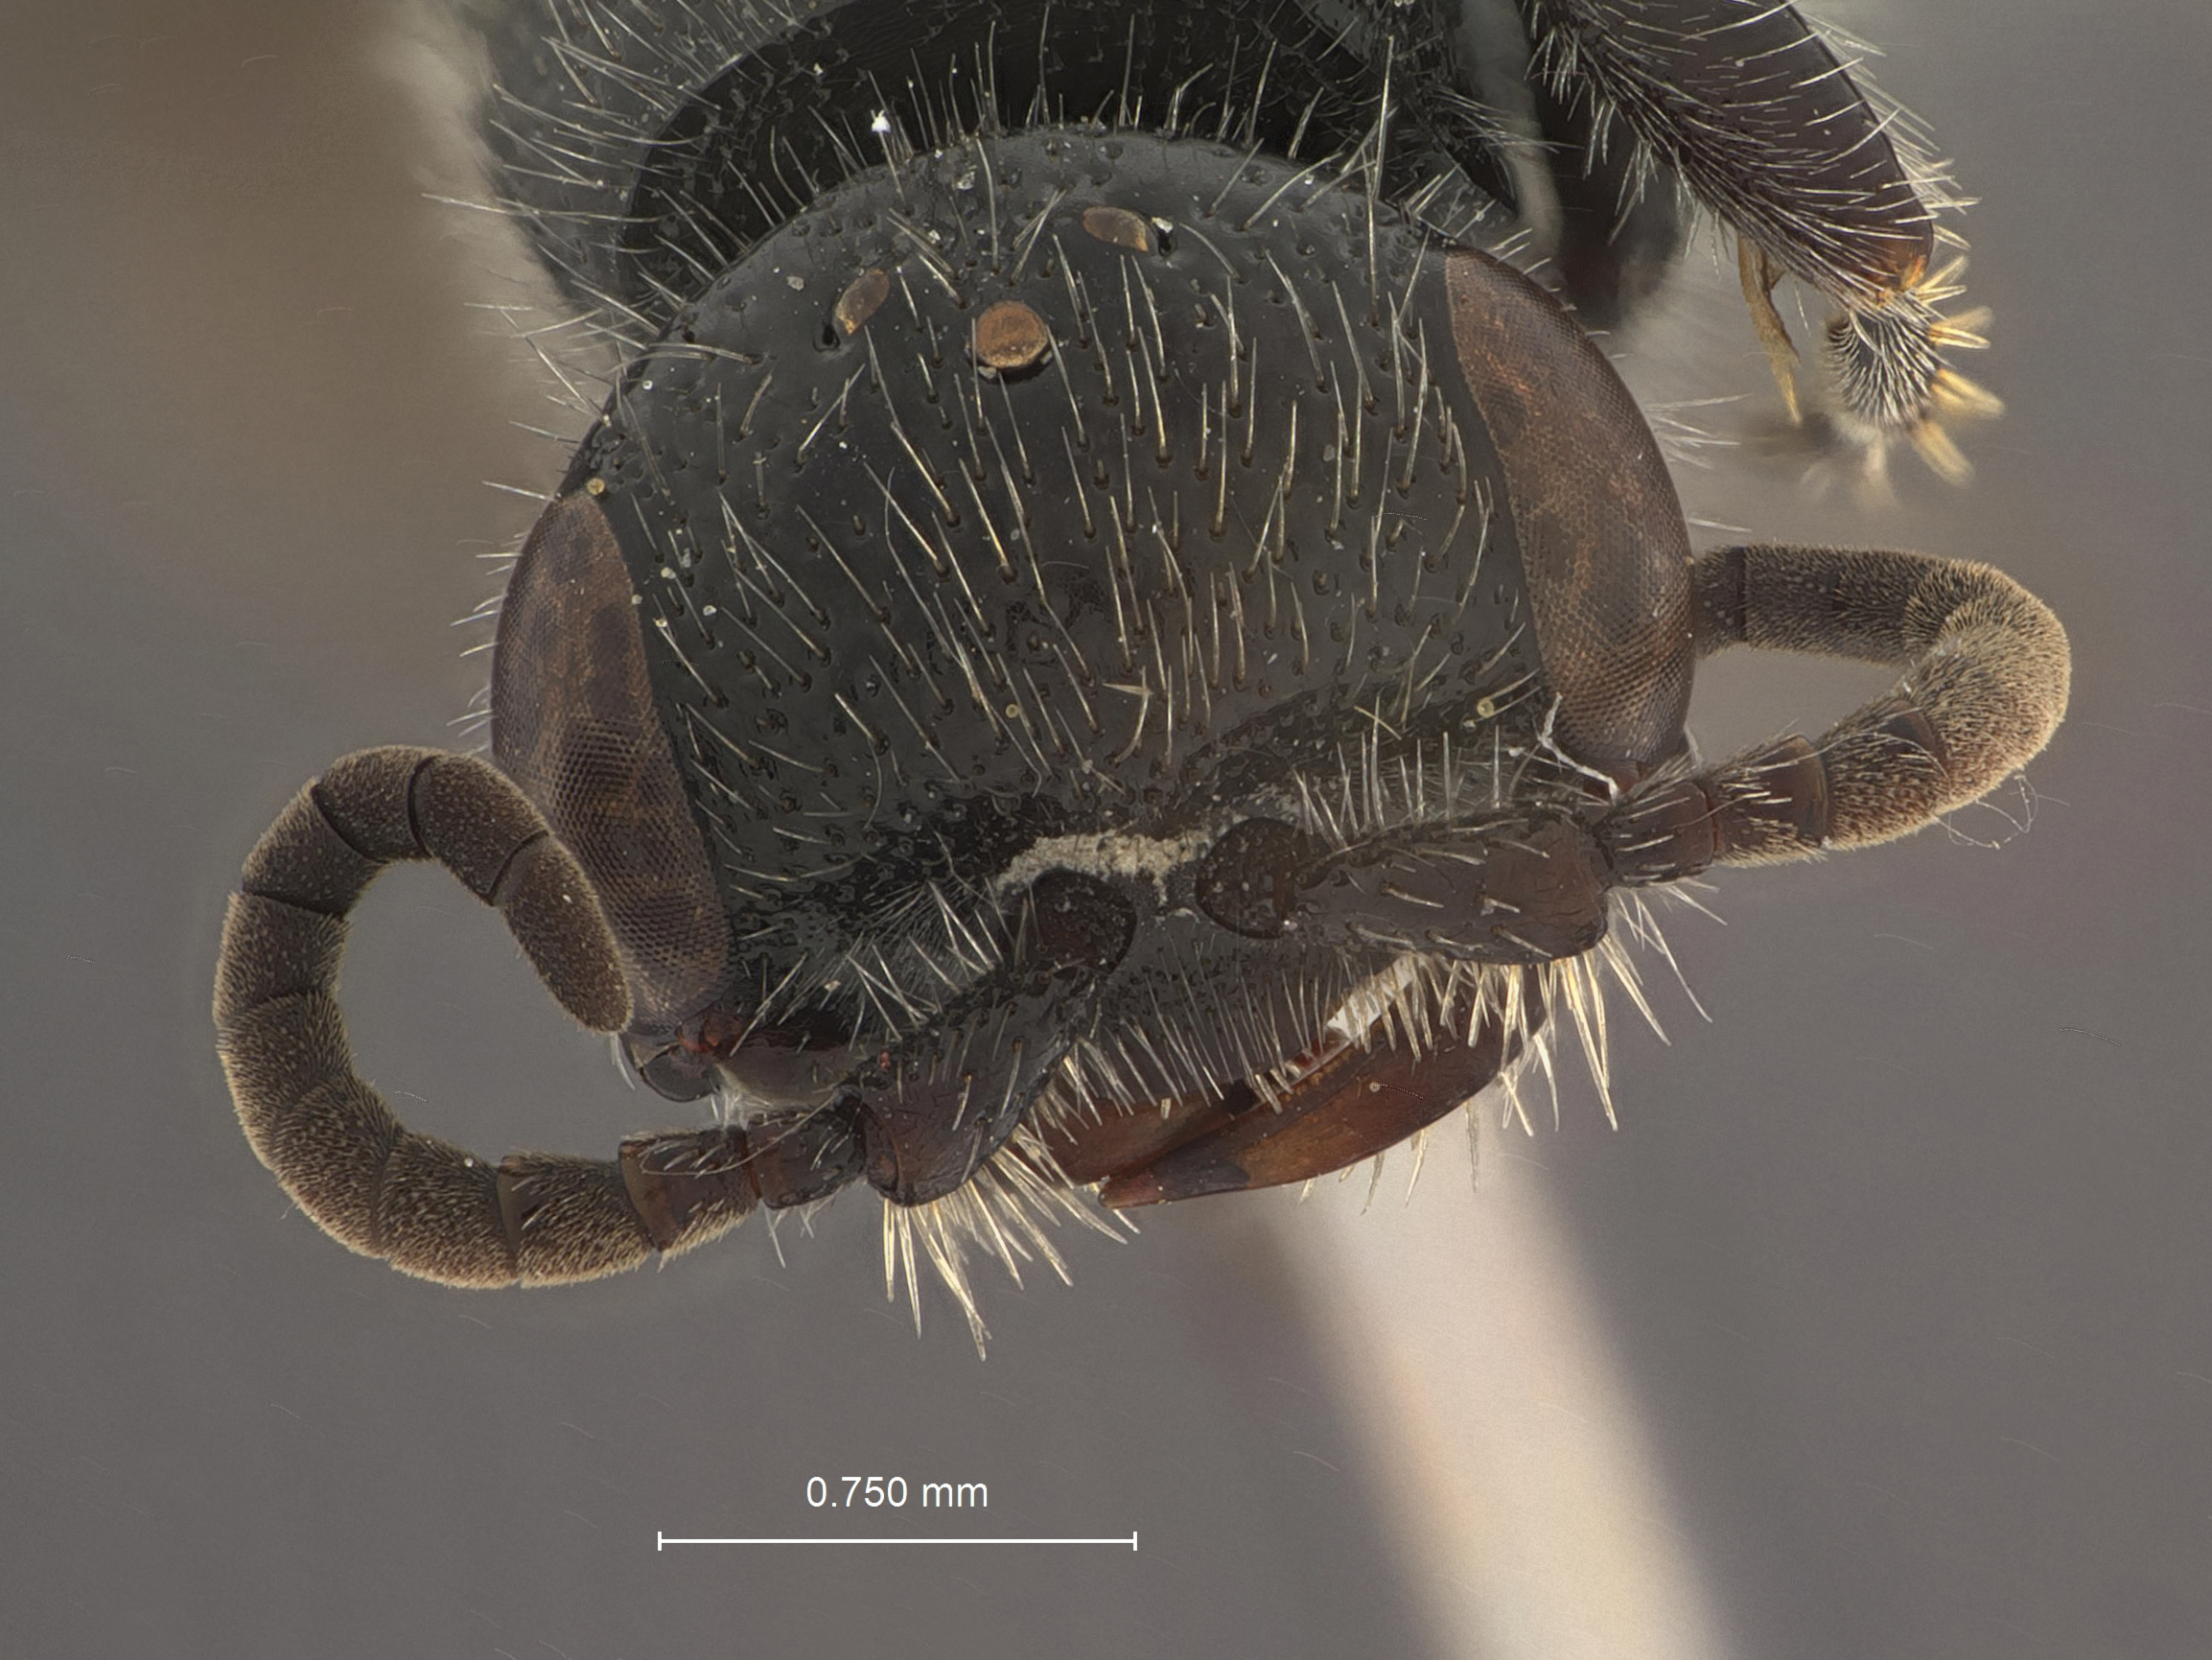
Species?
Tiphia formosensis
